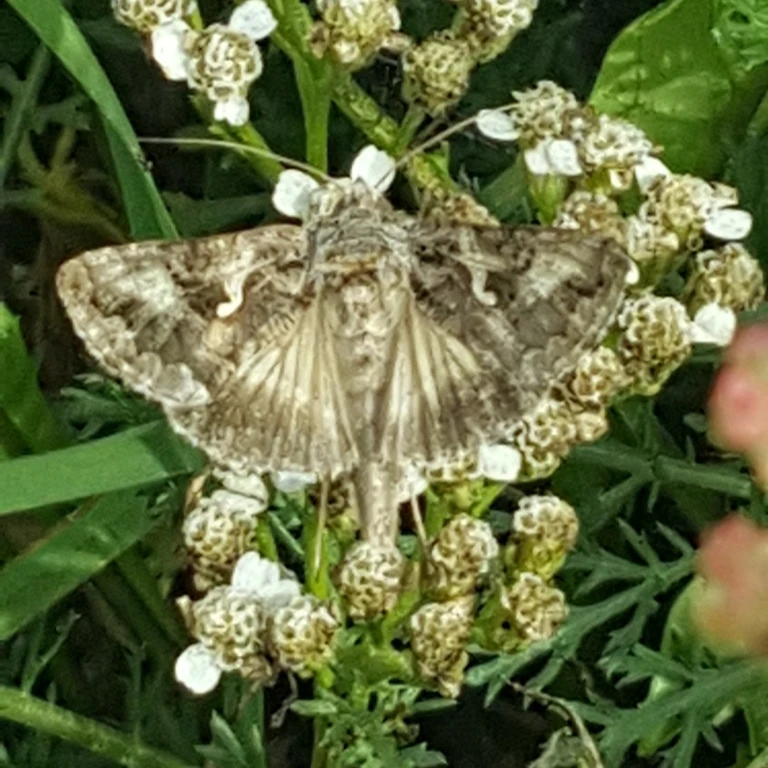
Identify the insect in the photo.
Autographa gamma
